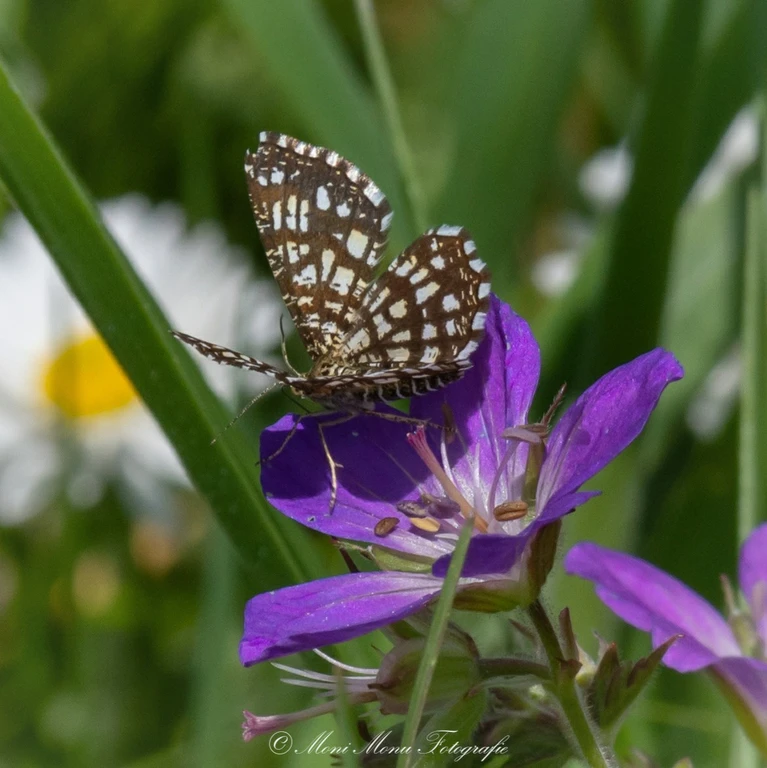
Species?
Chiasmia clathrata
